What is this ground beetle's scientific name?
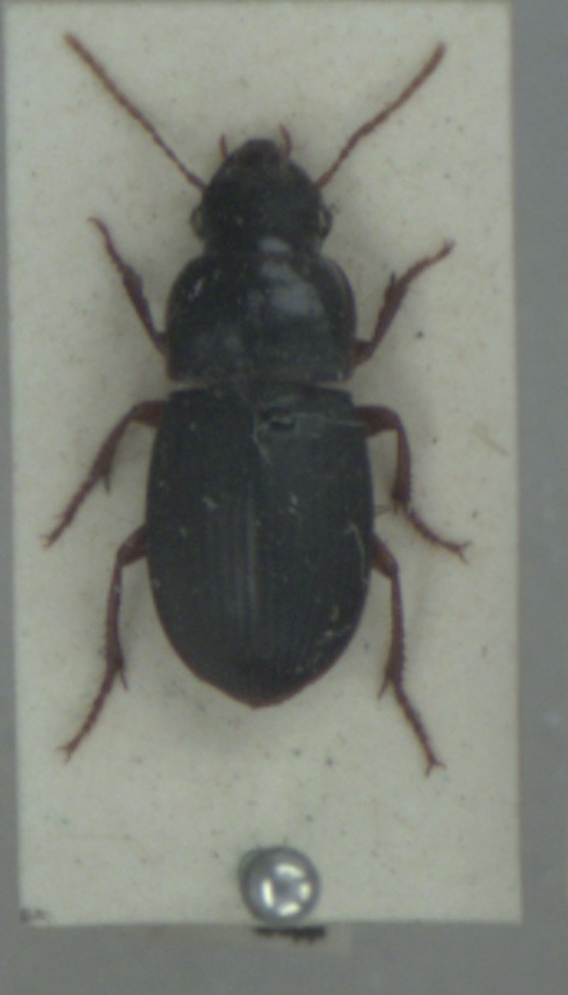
Harpalus latus
